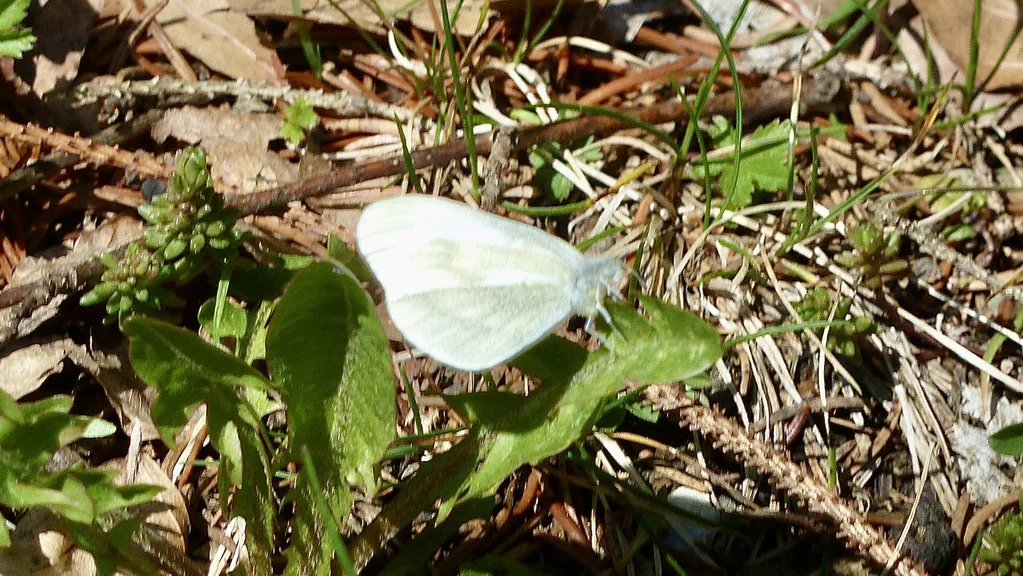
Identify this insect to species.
Leptidea sinapis/juvernica
